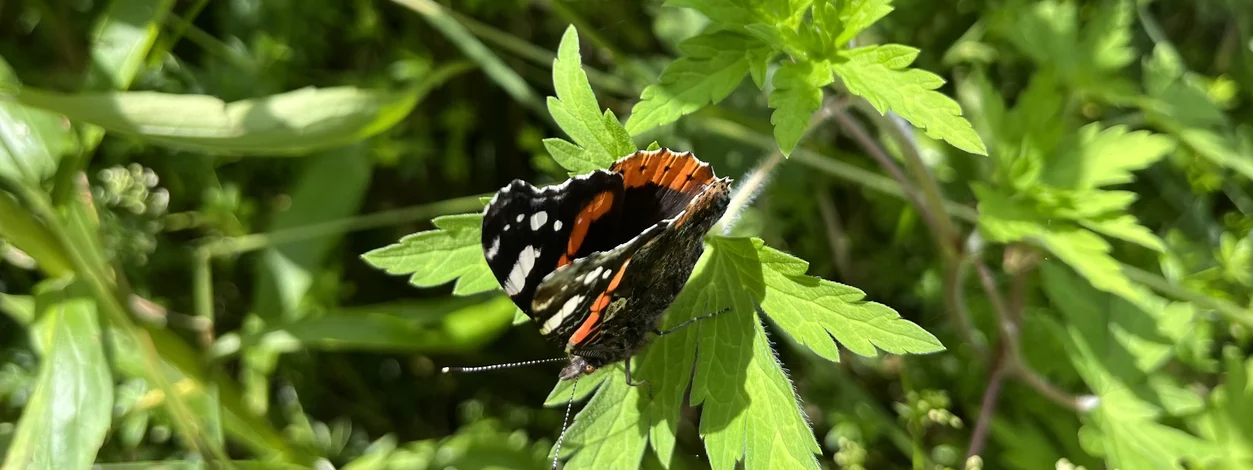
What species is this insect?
Vanessa atalanta
